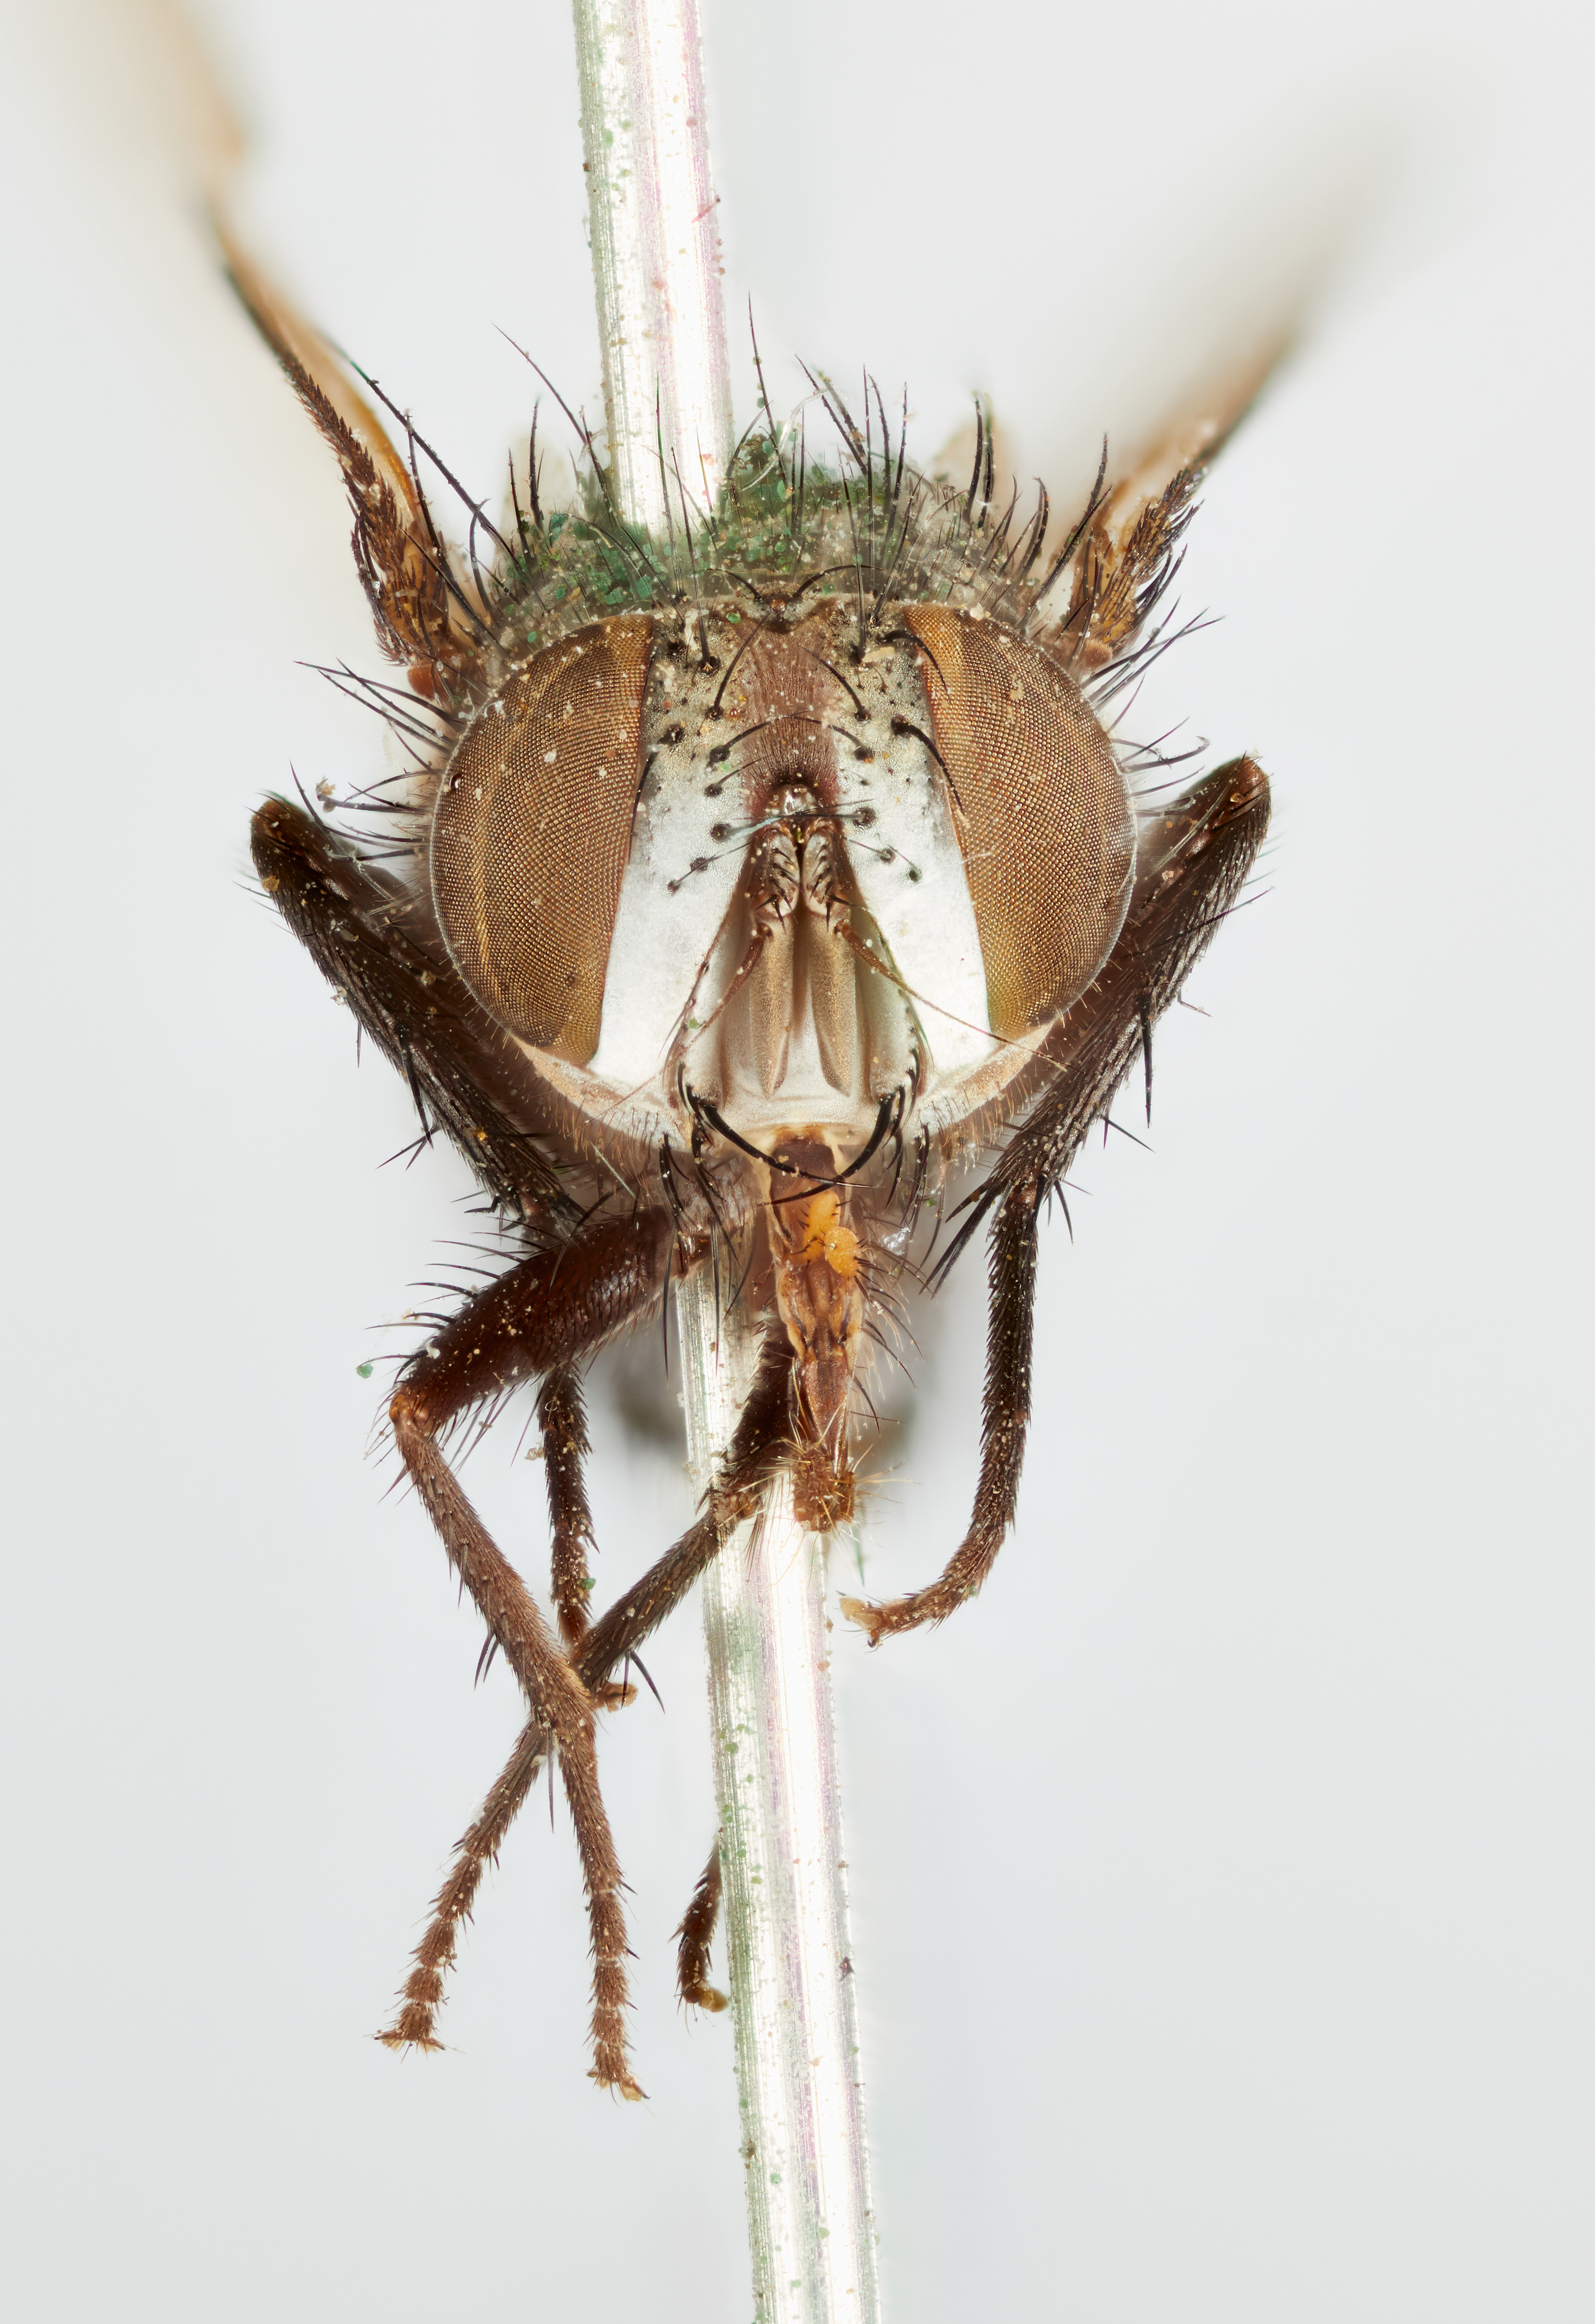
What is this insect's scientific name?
Exorista aerata
